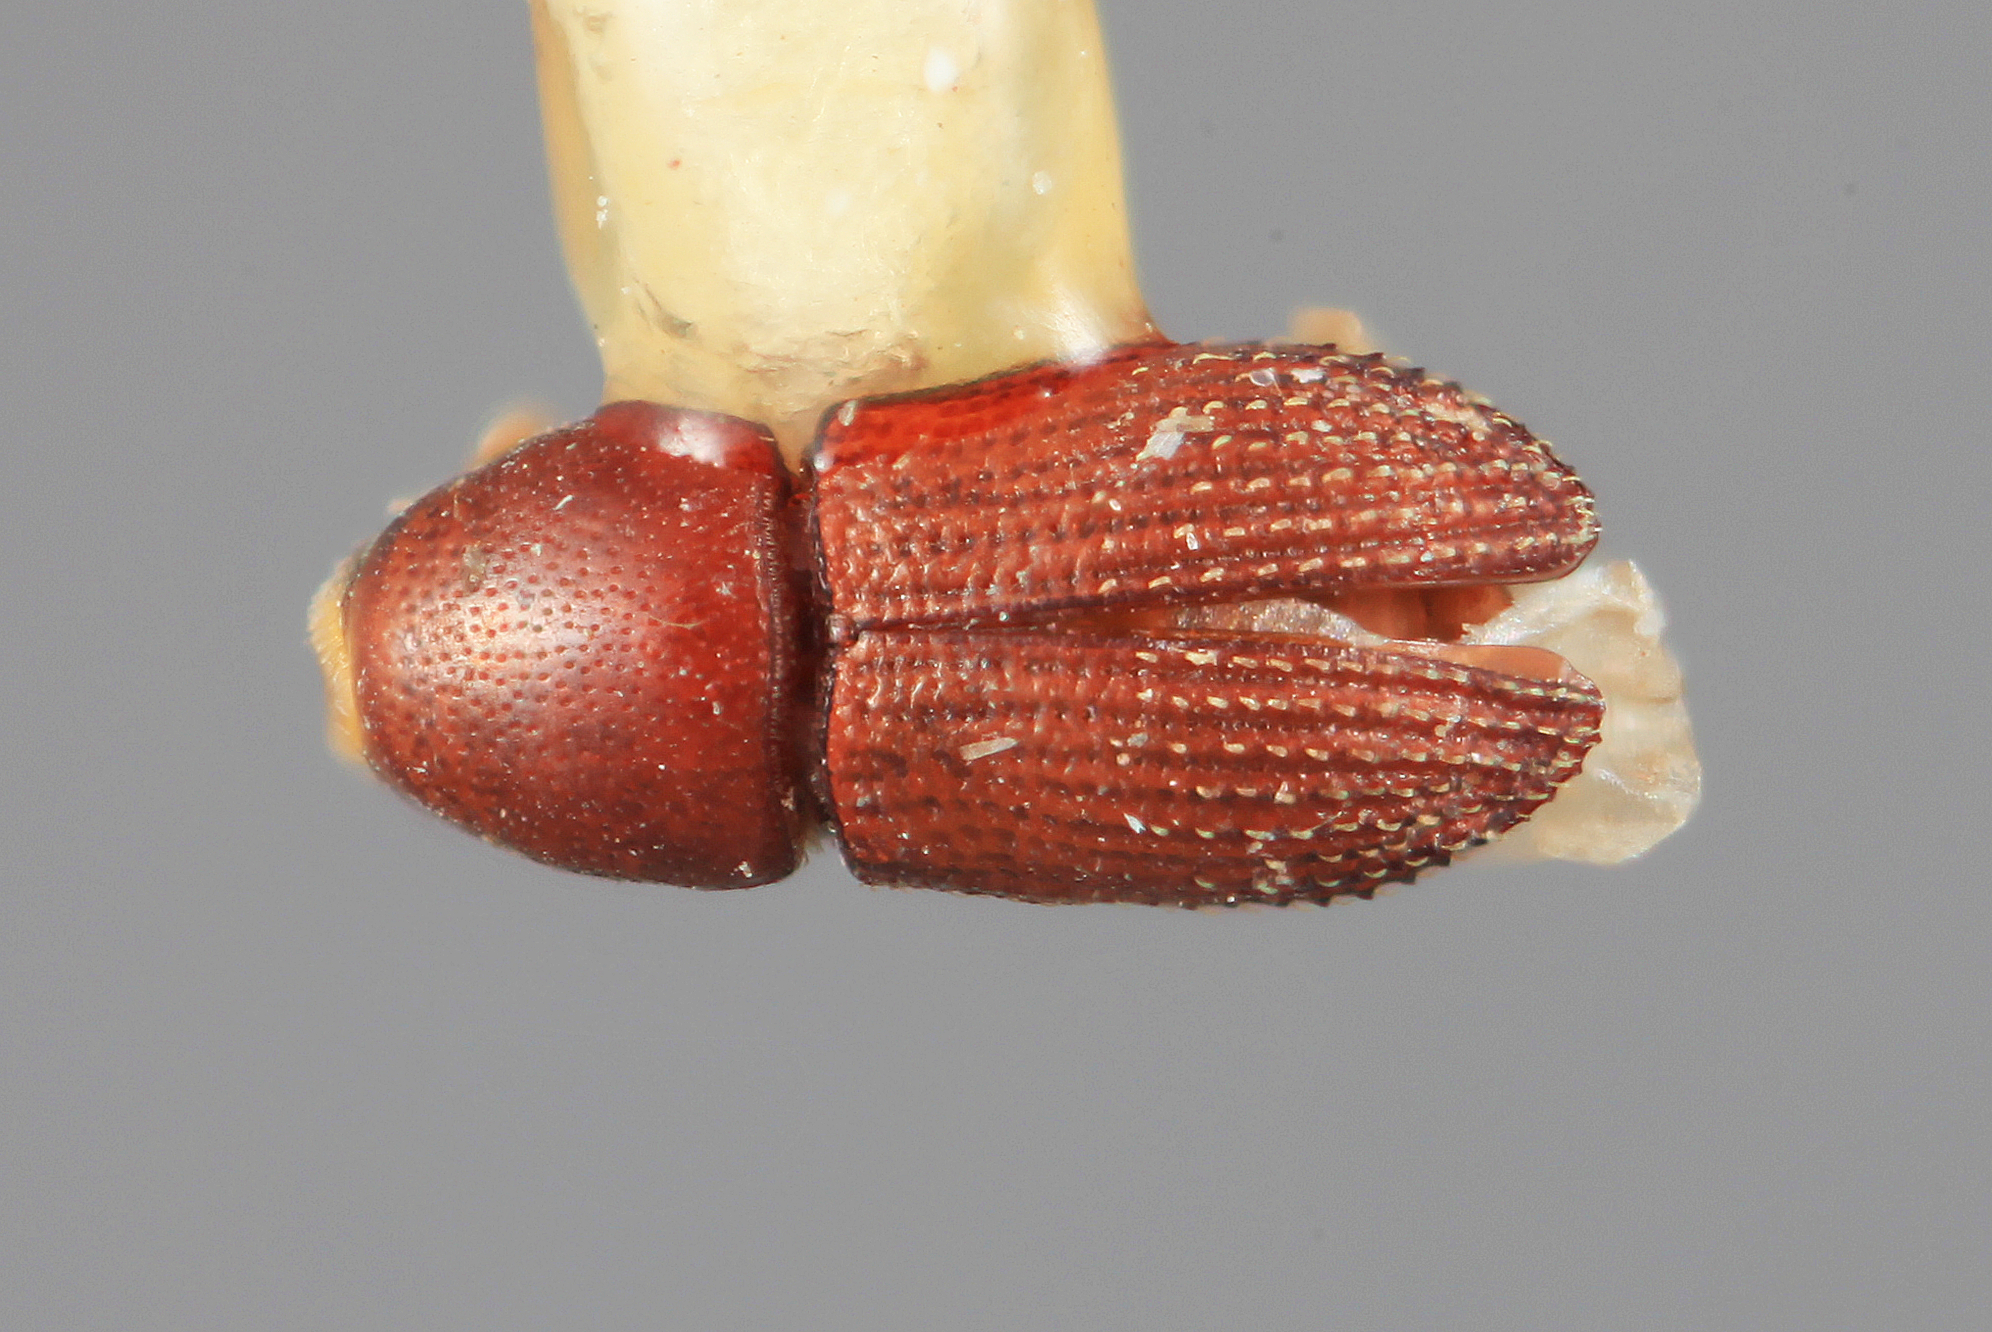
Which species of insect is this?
Loganius prociduus
